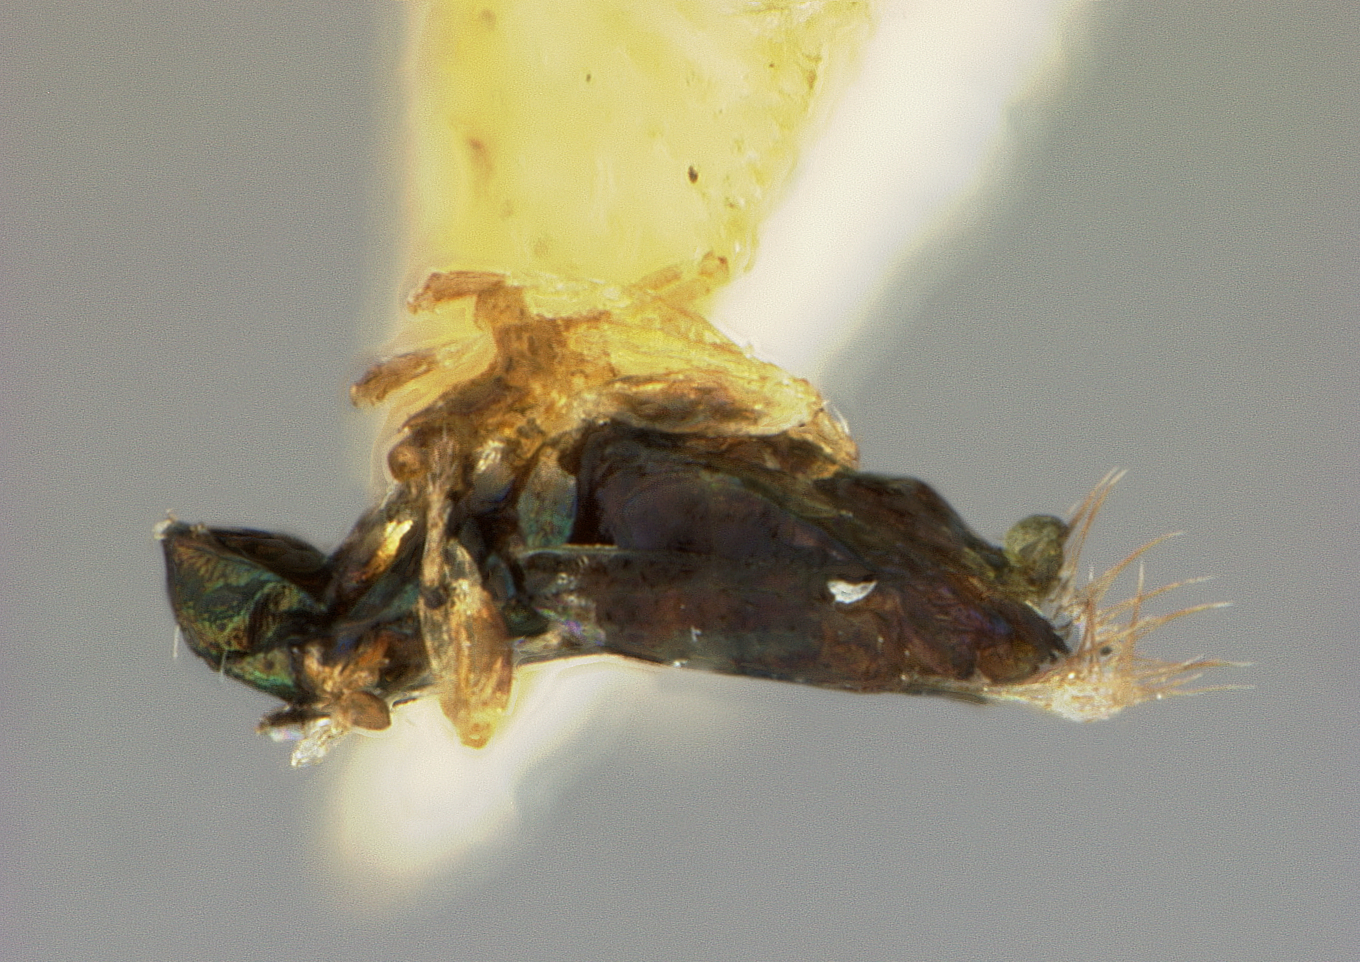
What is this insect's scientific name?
Gyrolasia metallica
